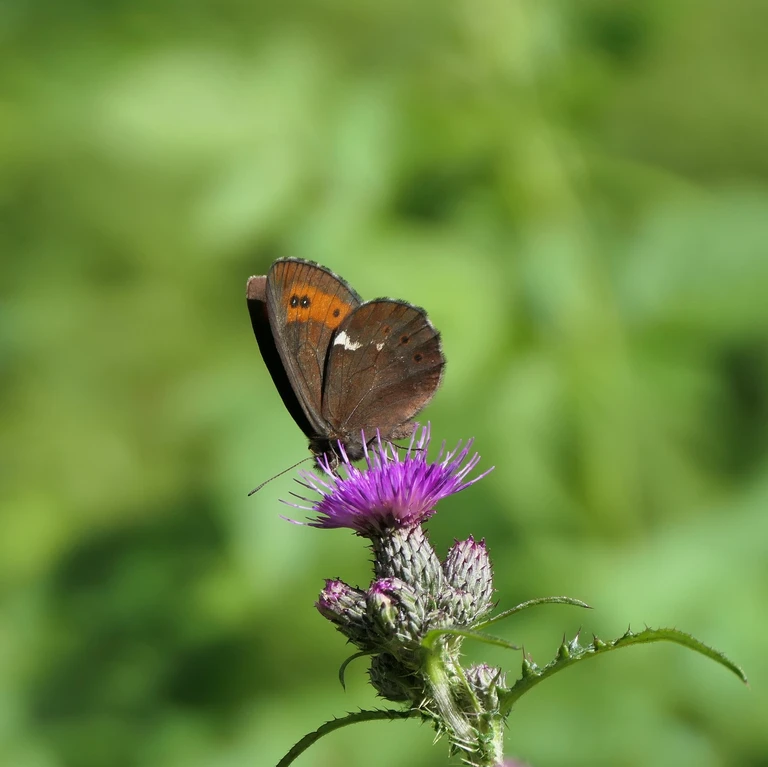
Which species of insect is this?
Erebia ligea
